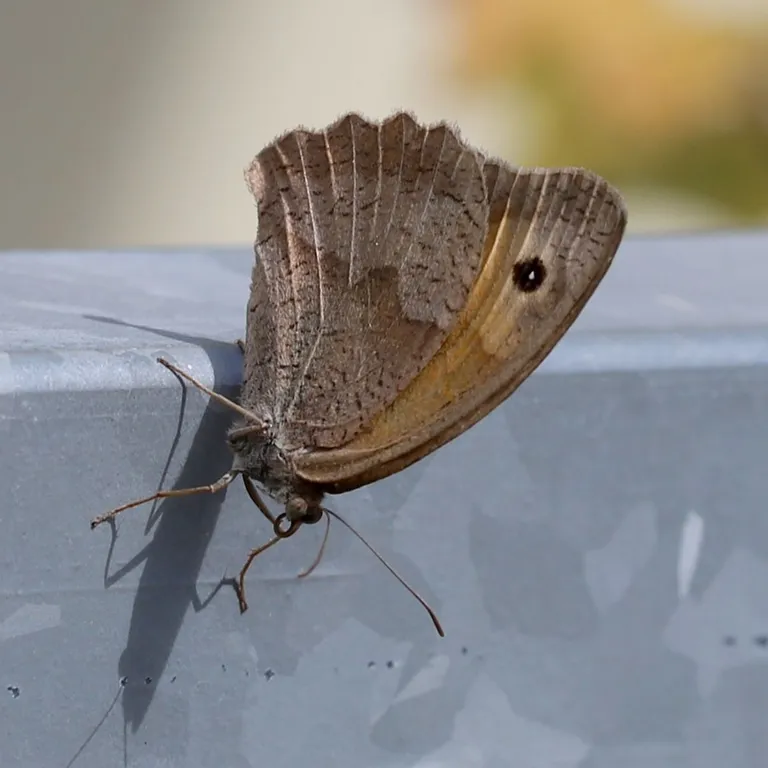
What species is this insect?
Maniola jurtina
